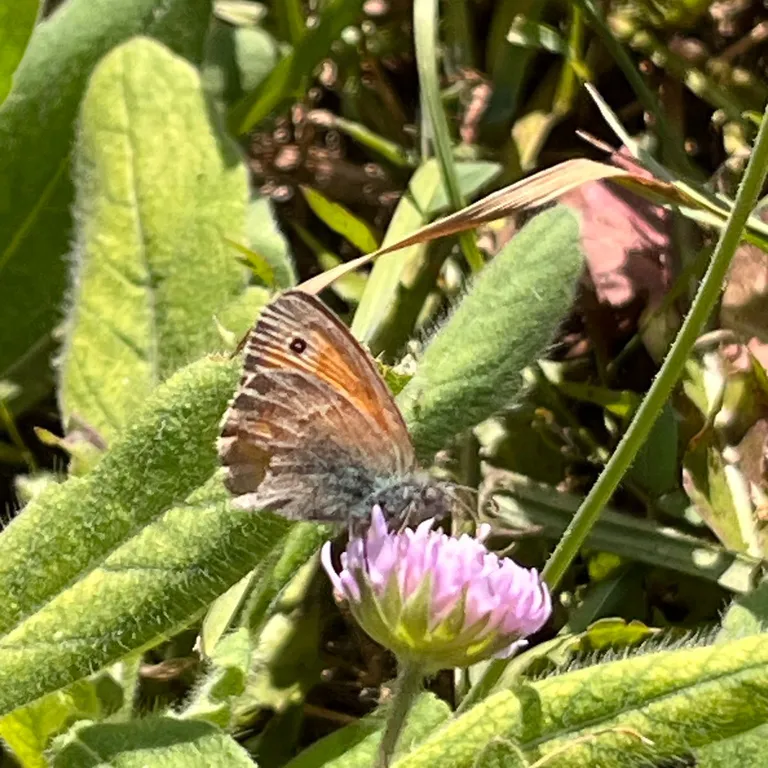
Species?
Coenonympha pamphilus
